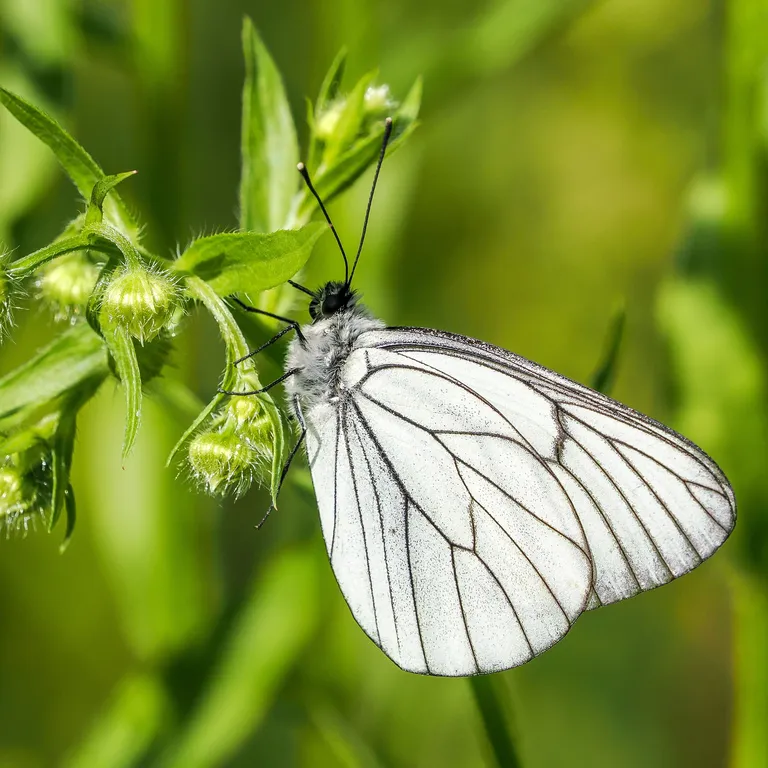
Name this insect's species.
Aporia crataegi
